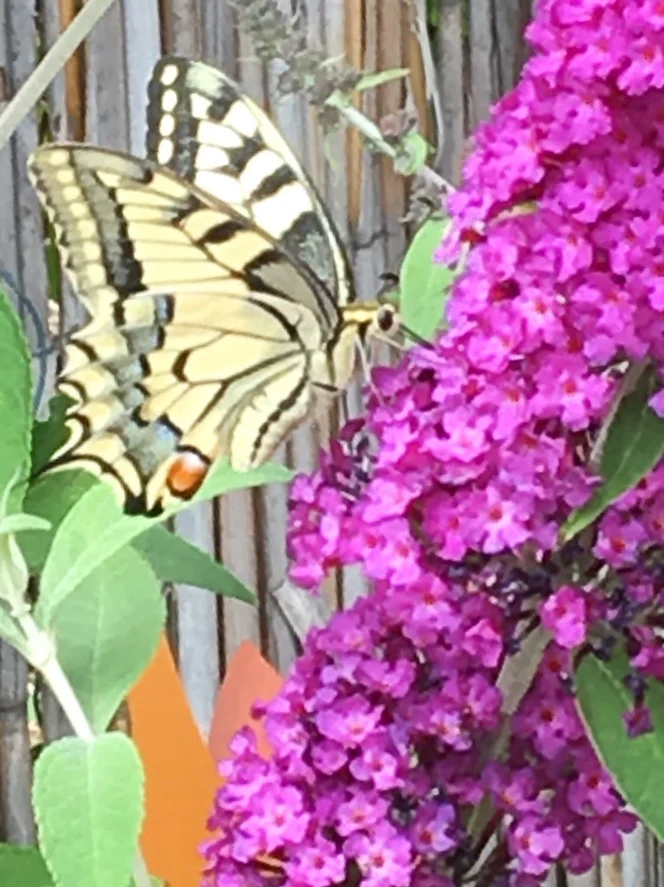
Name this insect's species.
Papilio machaon
